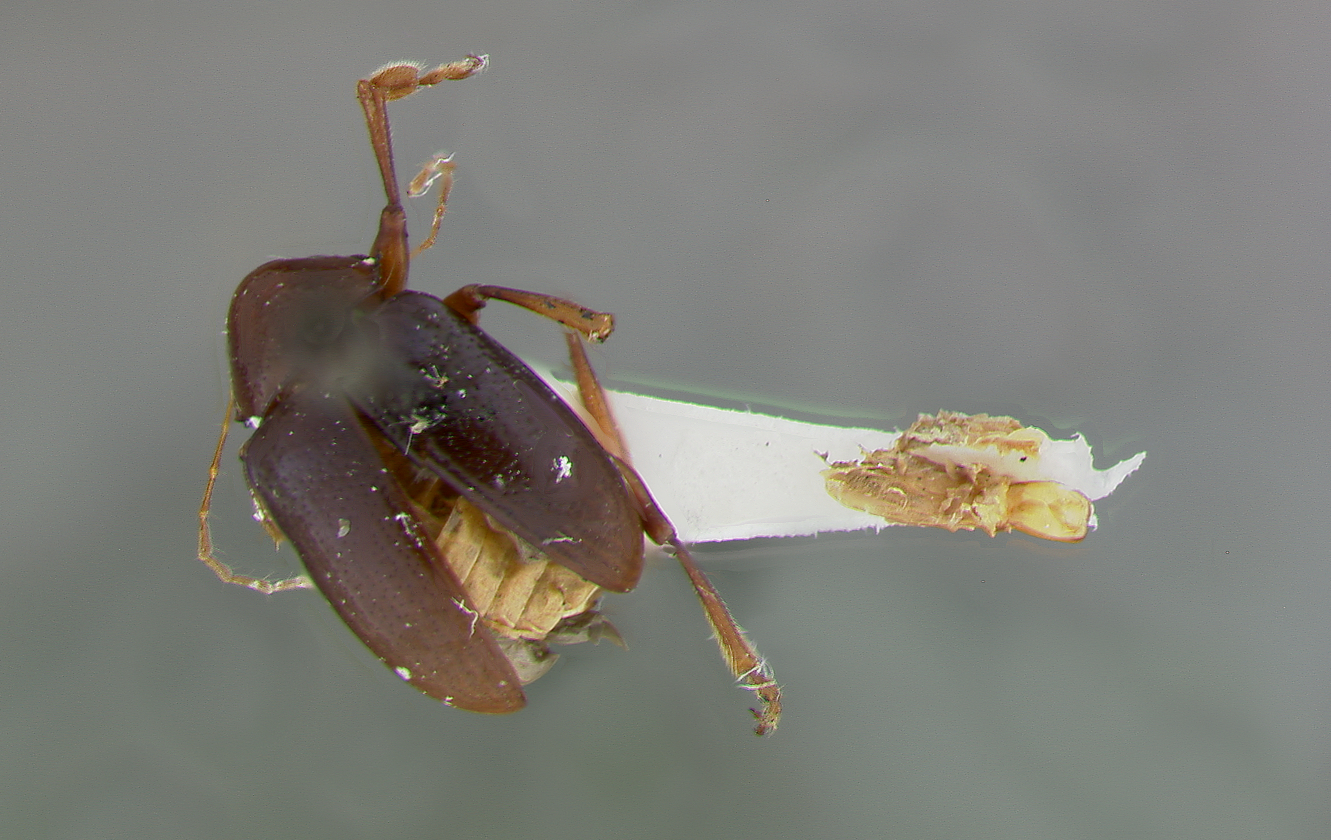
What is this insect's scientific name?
Colaspis spadix
